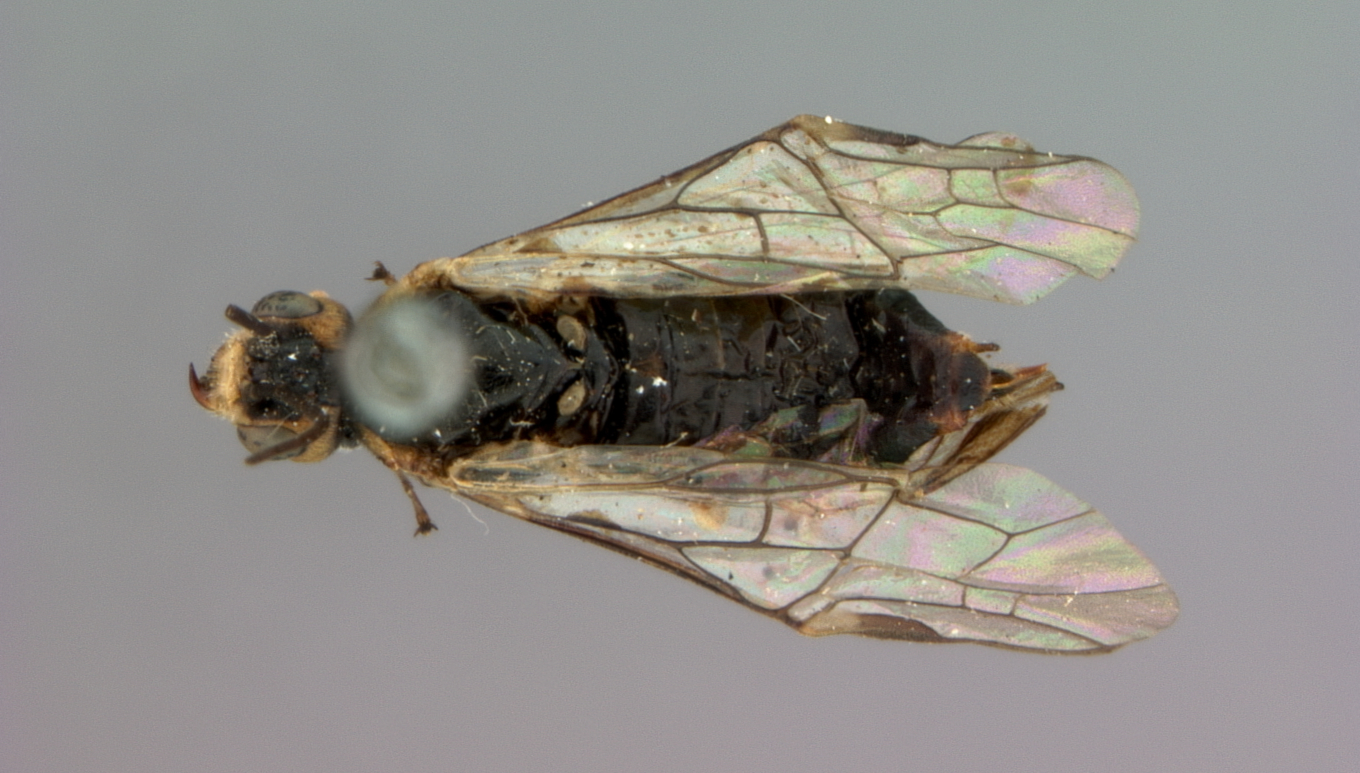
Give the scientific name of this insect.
Amauronematus orbitalis
